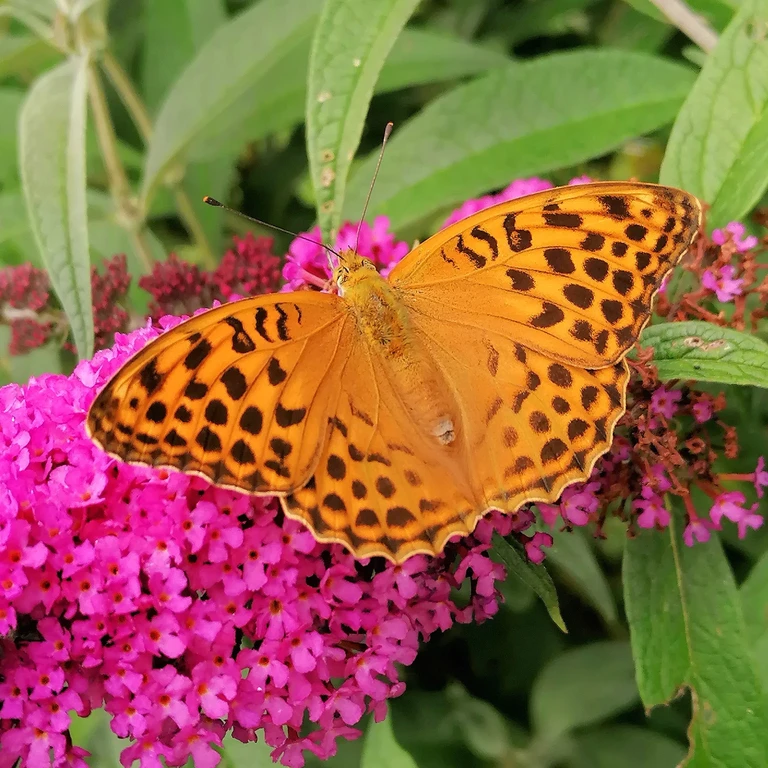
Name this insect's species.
Argynnis paphia
